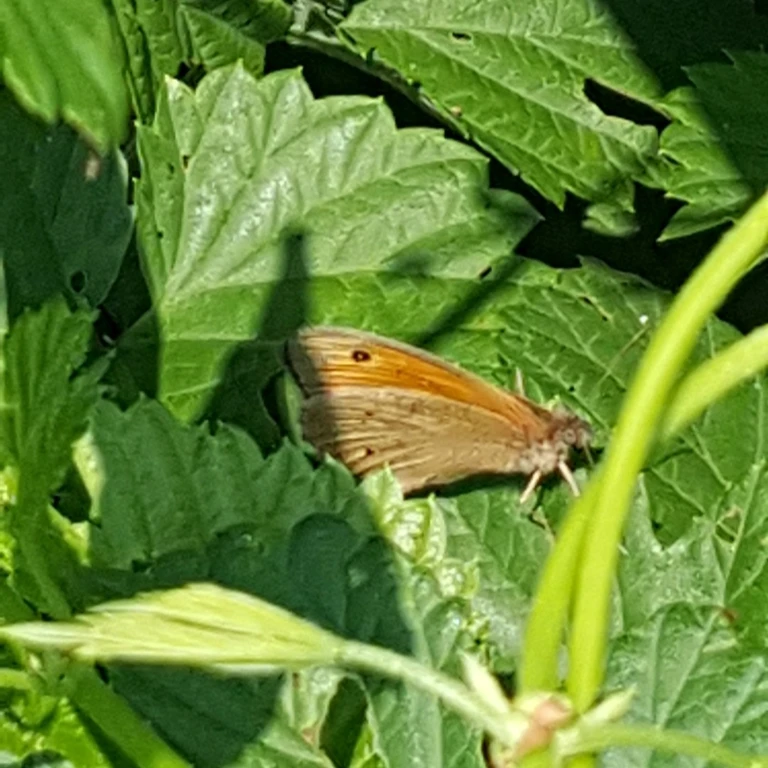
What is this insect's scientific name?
Maniola jurtina
